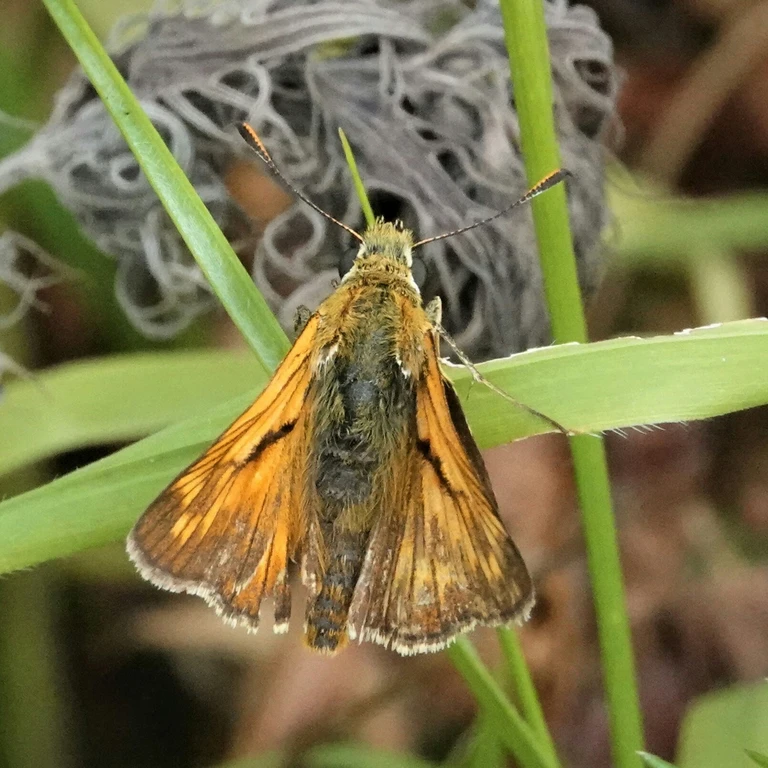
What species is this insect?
Ochlodes sylvanus (also Ochlodes venata)
